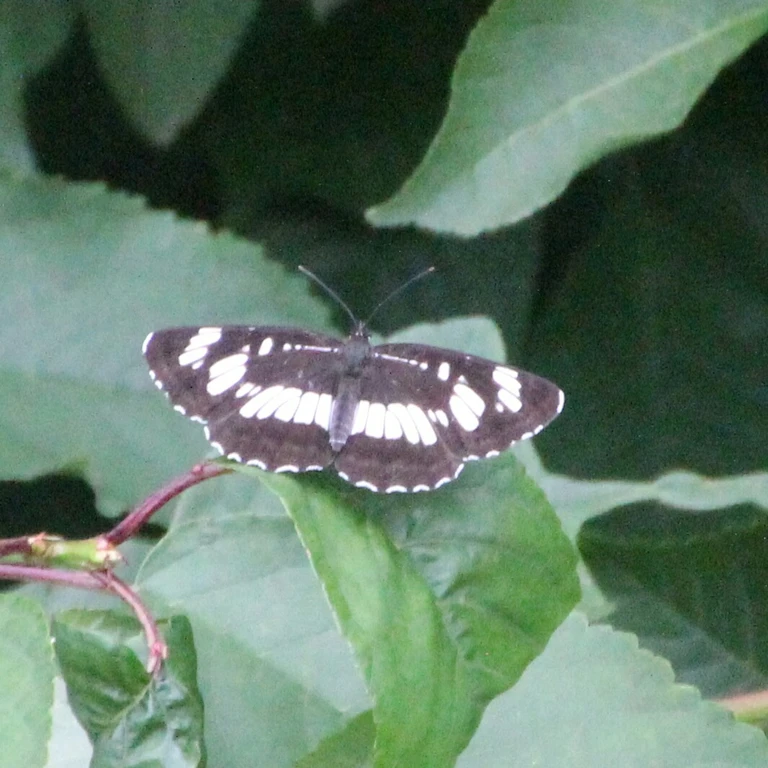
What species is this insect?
Neptis rivularis
